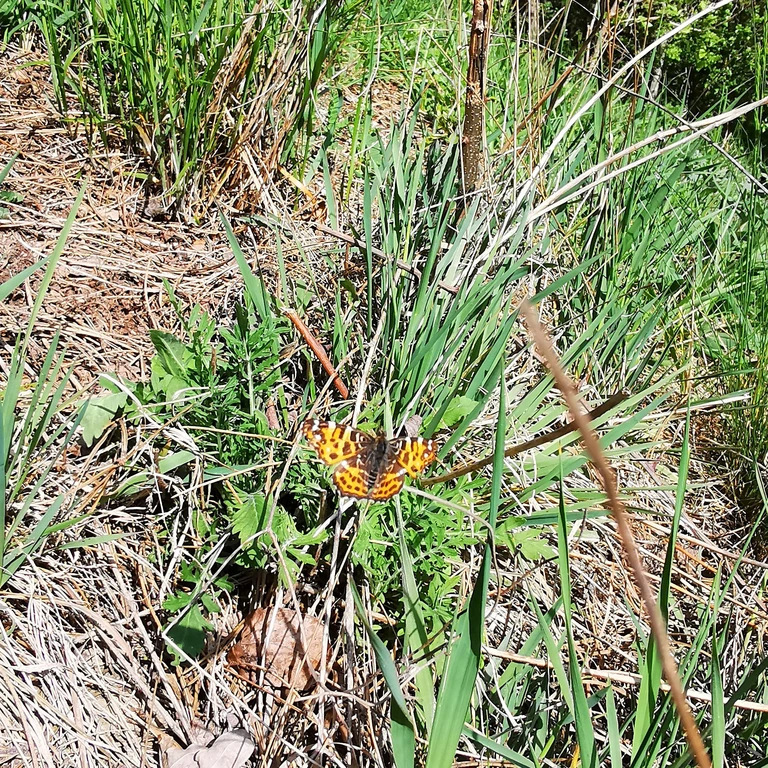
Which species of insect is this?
Araschnia levana
